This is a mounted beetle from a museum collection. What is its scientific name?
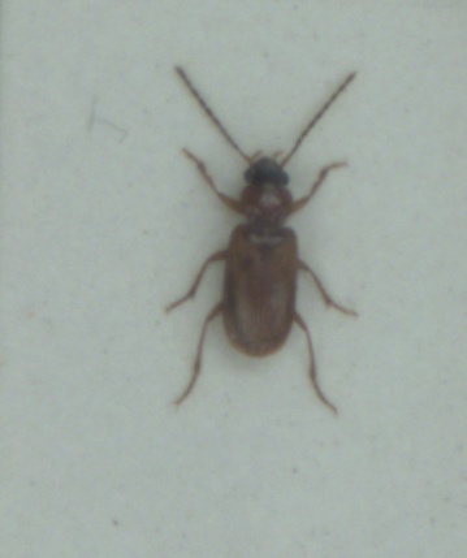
Anthracus consputus
